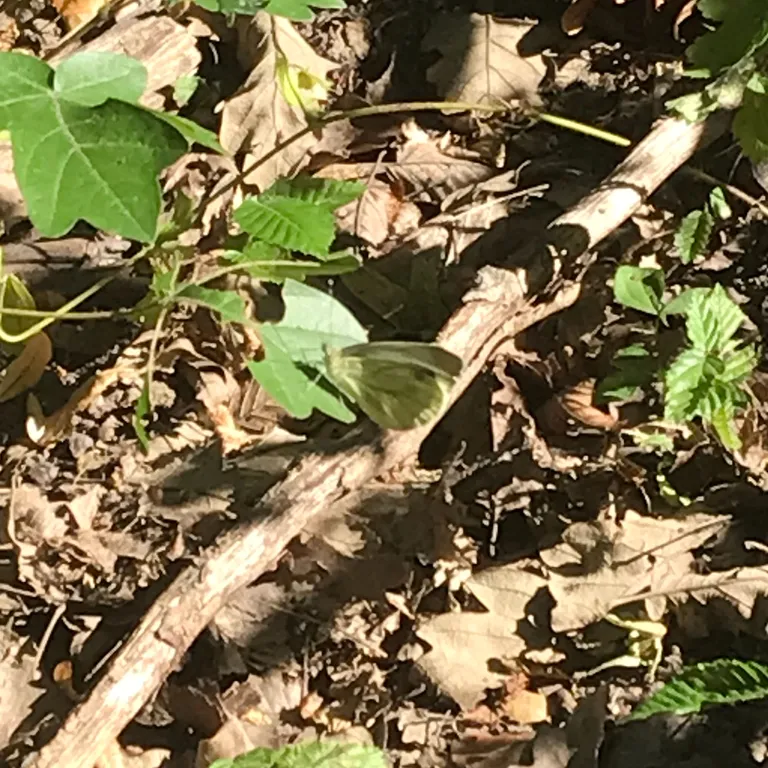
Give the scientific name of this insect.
Pieris napi
